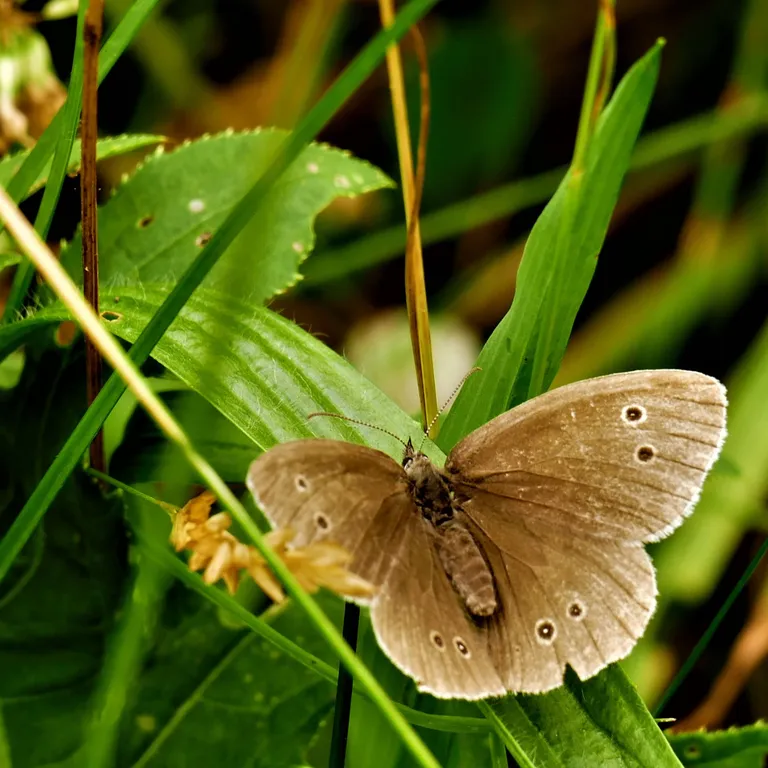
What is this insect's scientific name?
Aphantopus hyperantus
